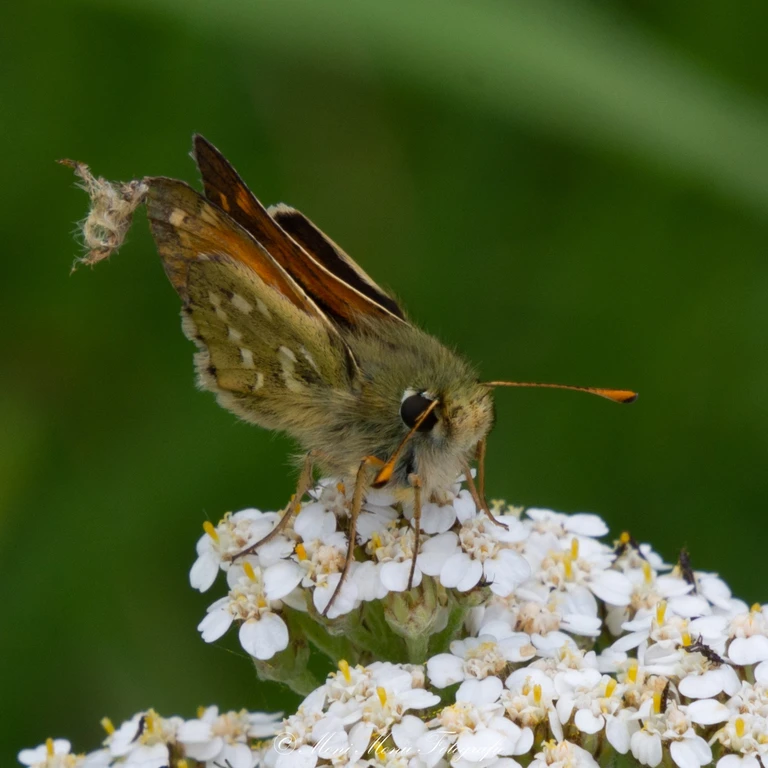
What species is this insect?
Hesperia comma
